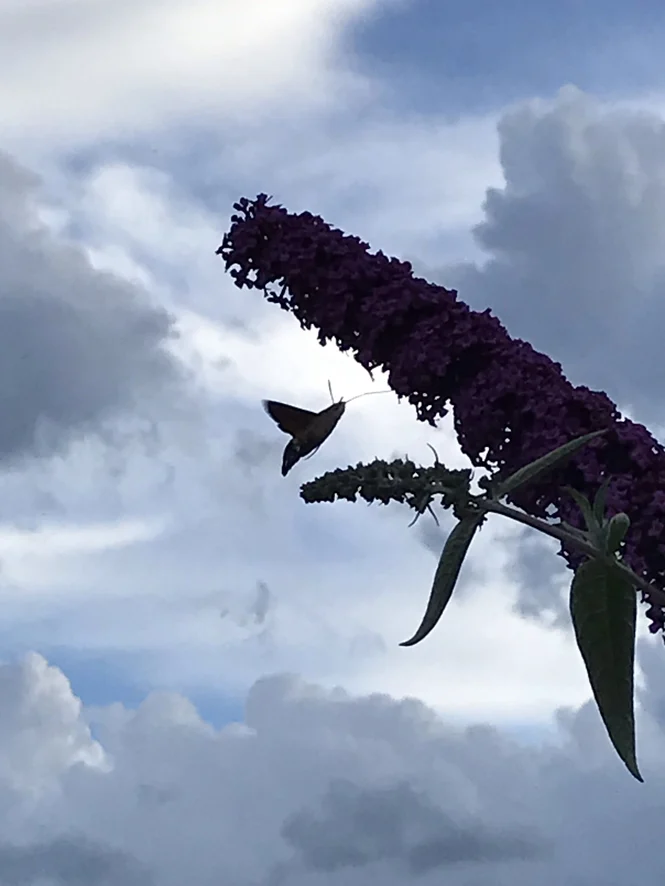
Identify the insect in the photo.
Macroglossum stellatarum
